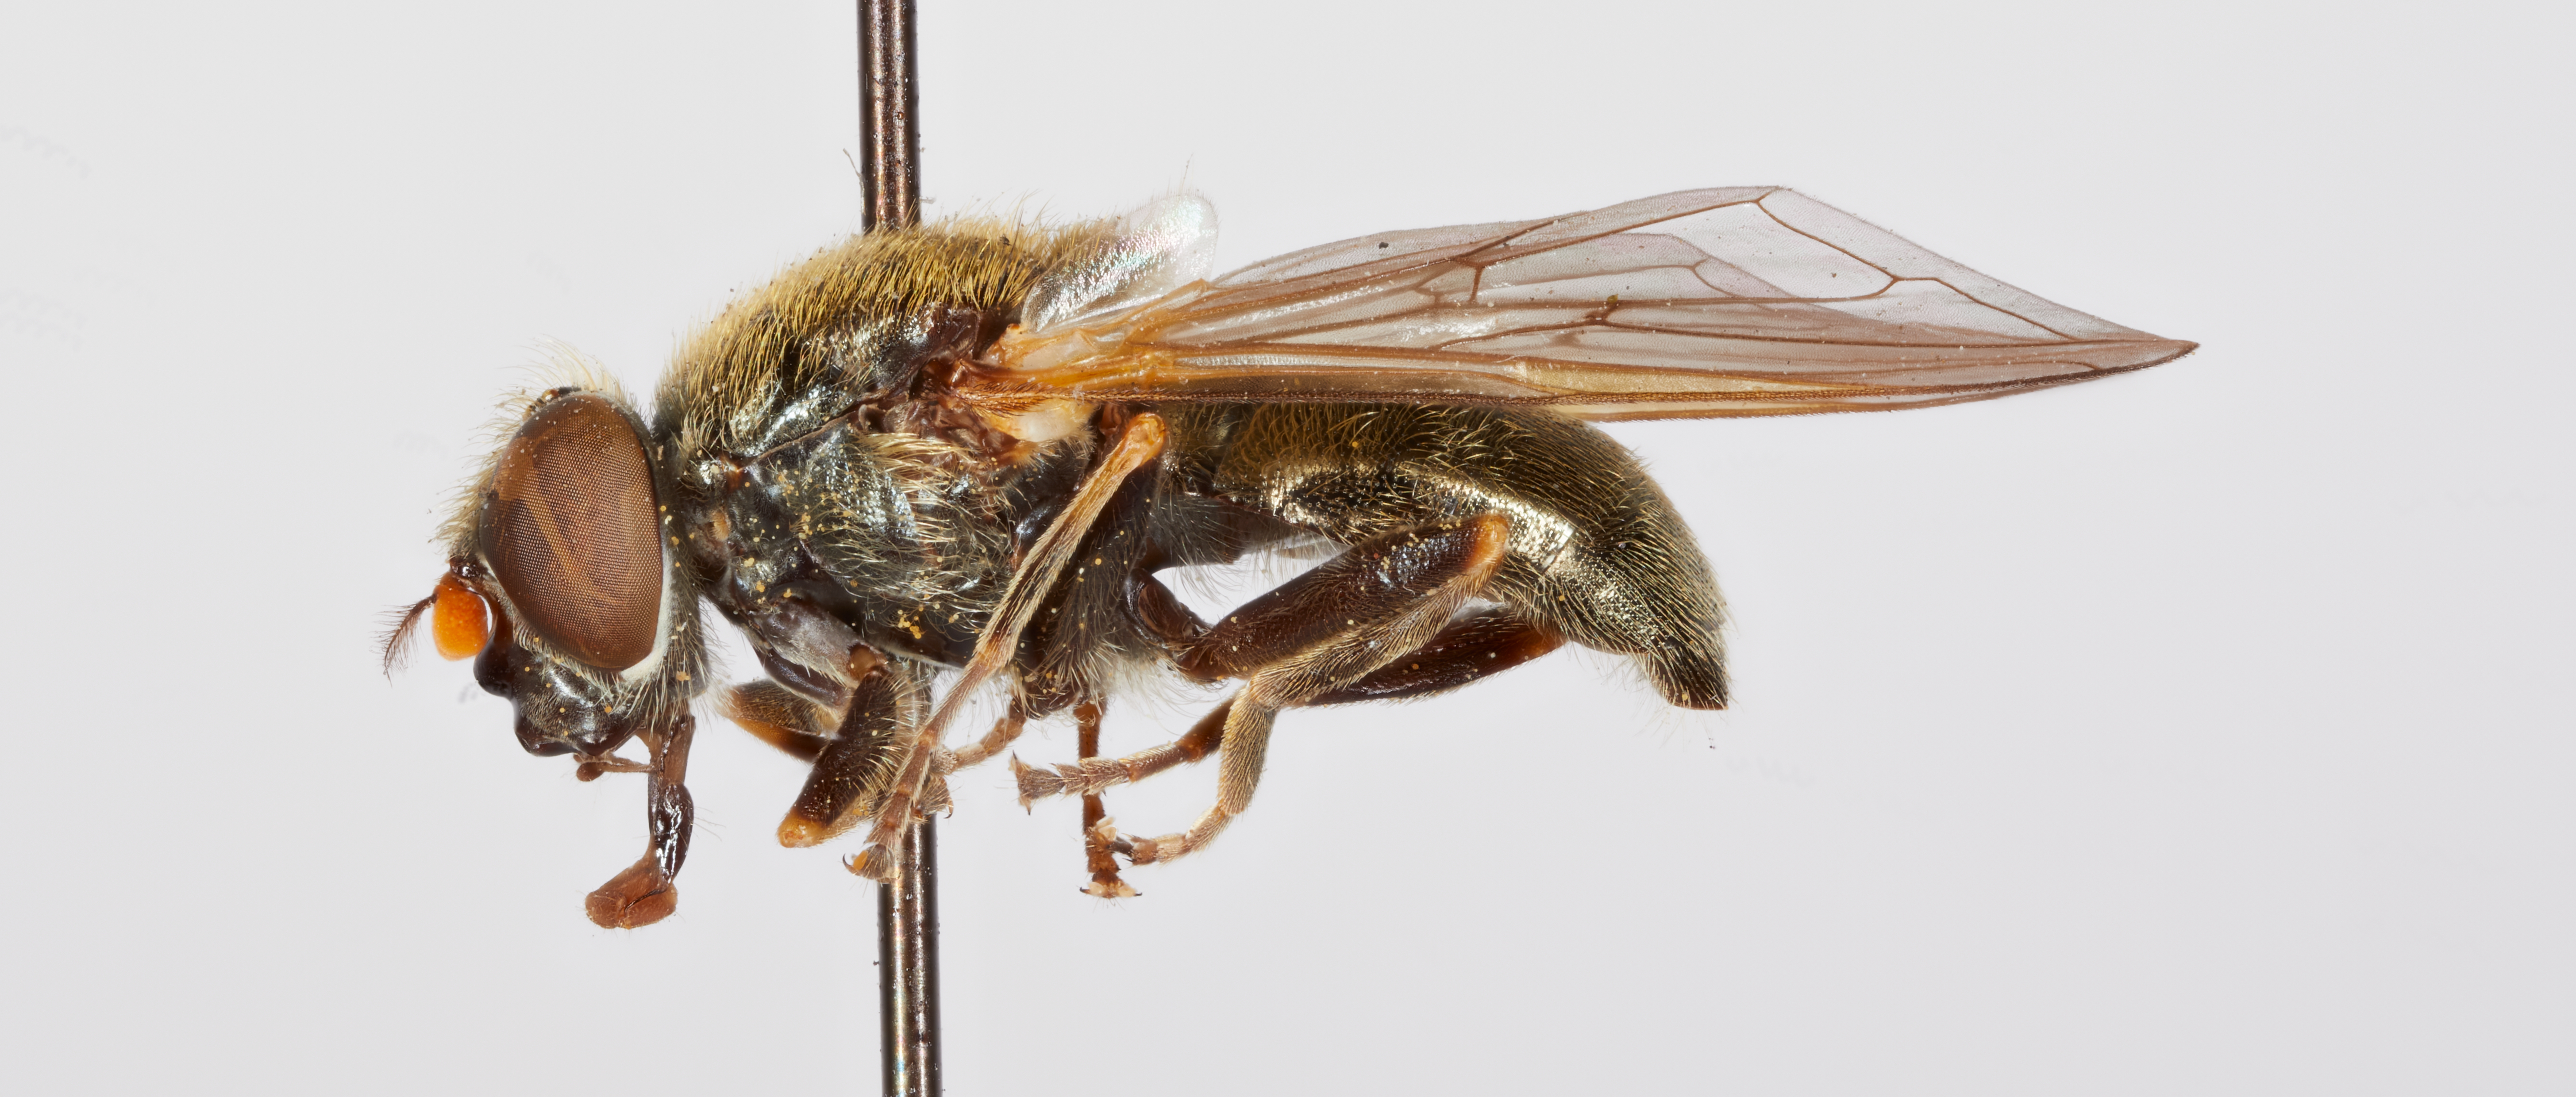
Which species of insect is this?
Cartosyrphus canadensis
